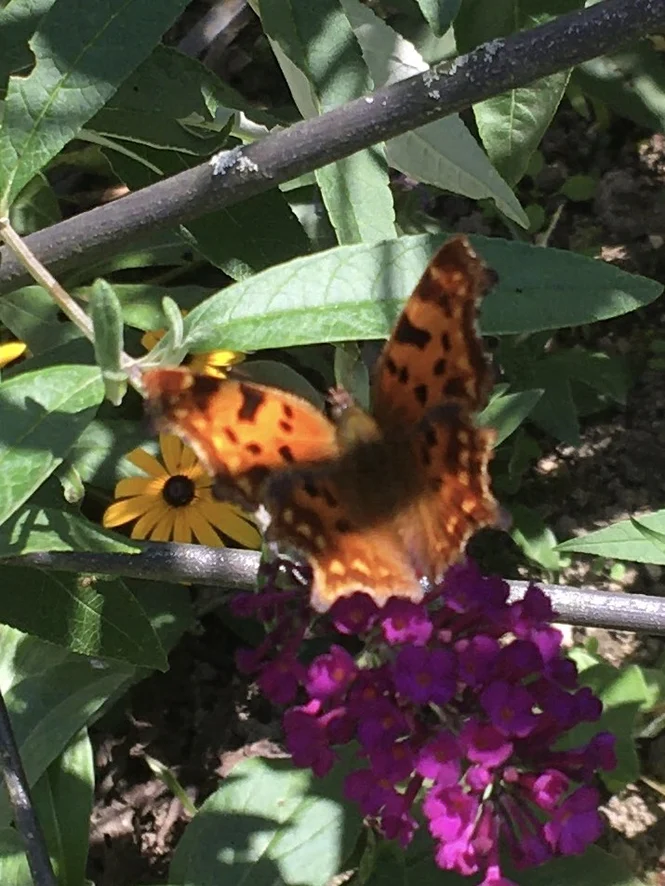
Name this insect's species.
Polygonia c-album
